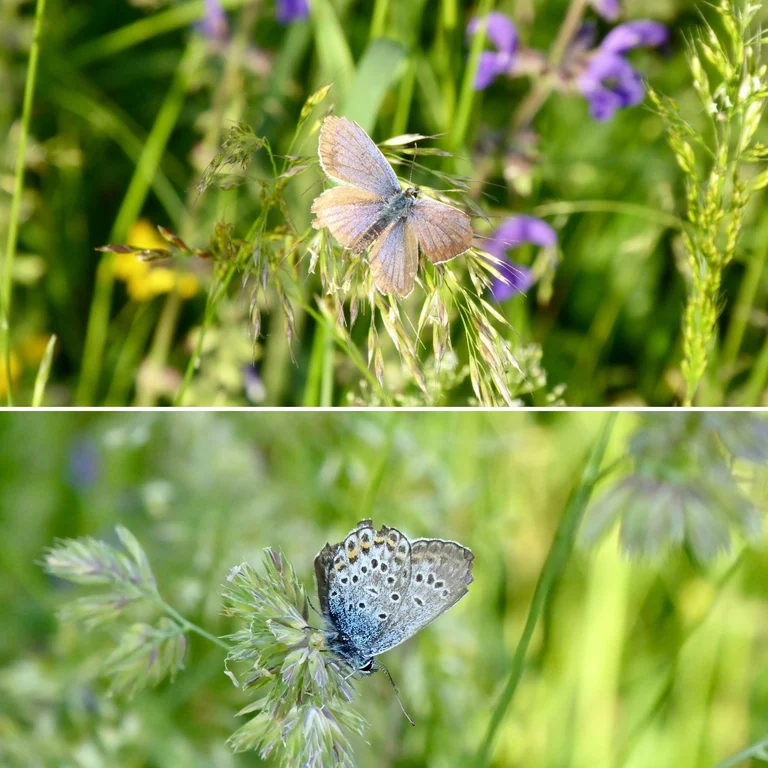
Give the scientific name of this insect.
Plebejus argus
